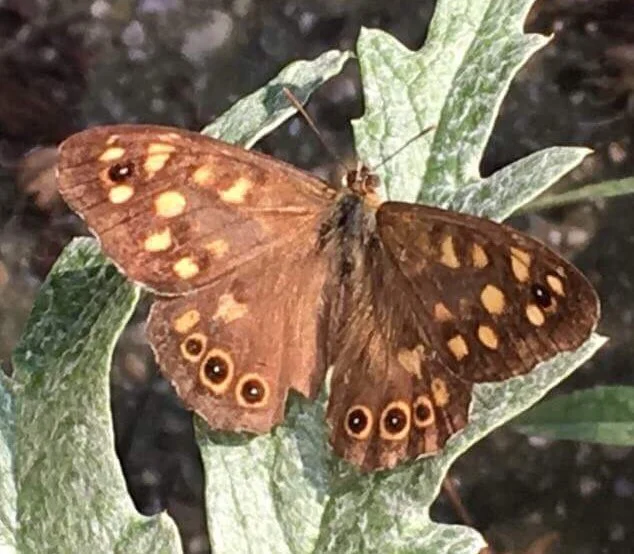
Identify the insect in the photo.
Pararge aegeria
